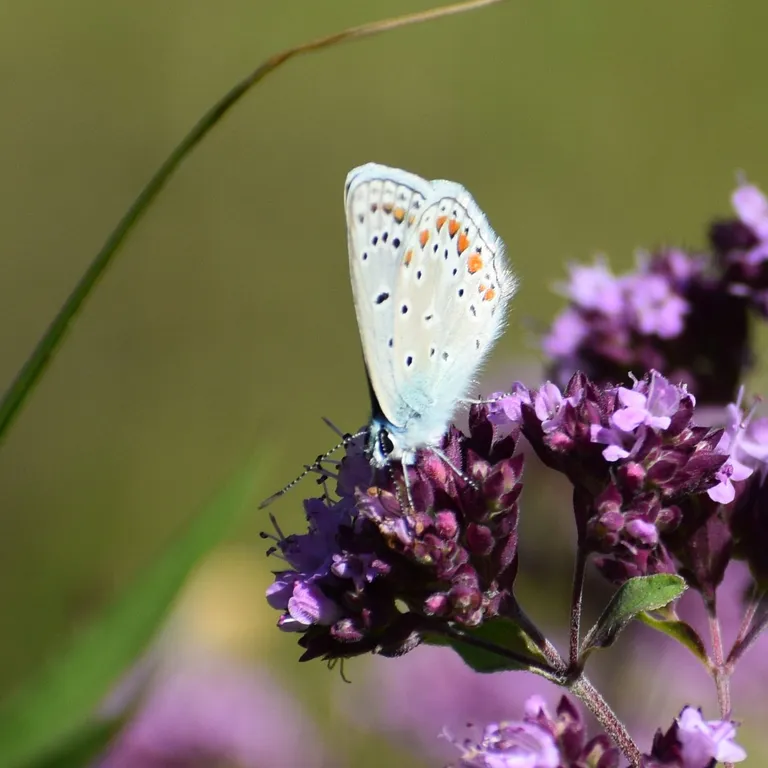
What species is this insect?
Polyommatus icarus
